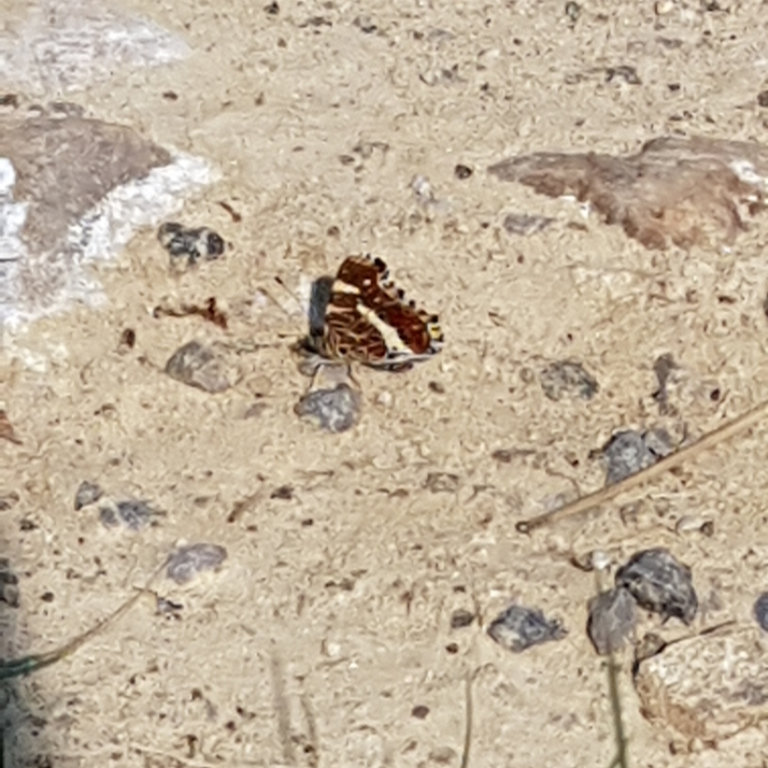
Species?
Araschnia levana
